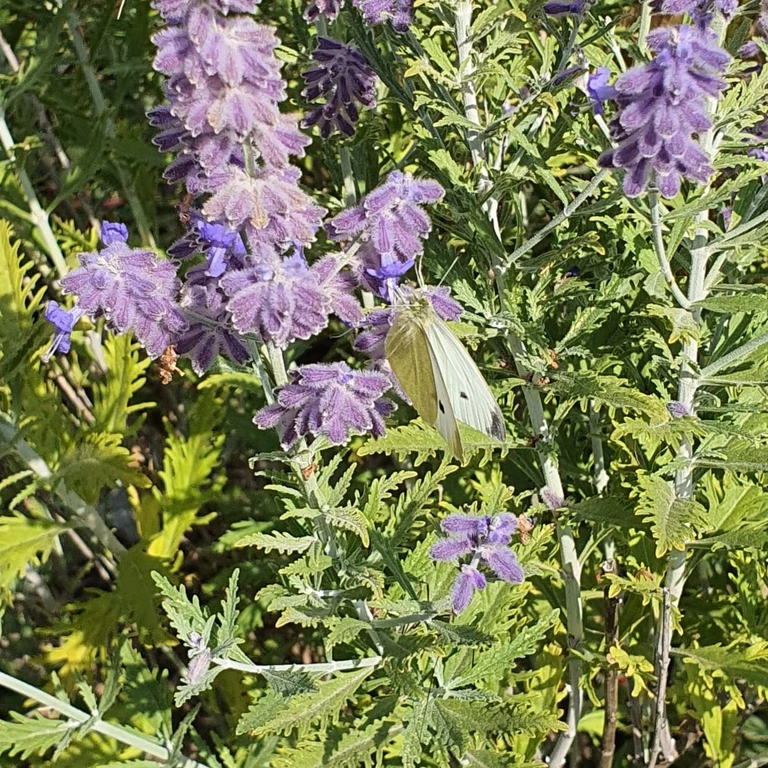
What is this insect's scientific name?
Pieris rapae
